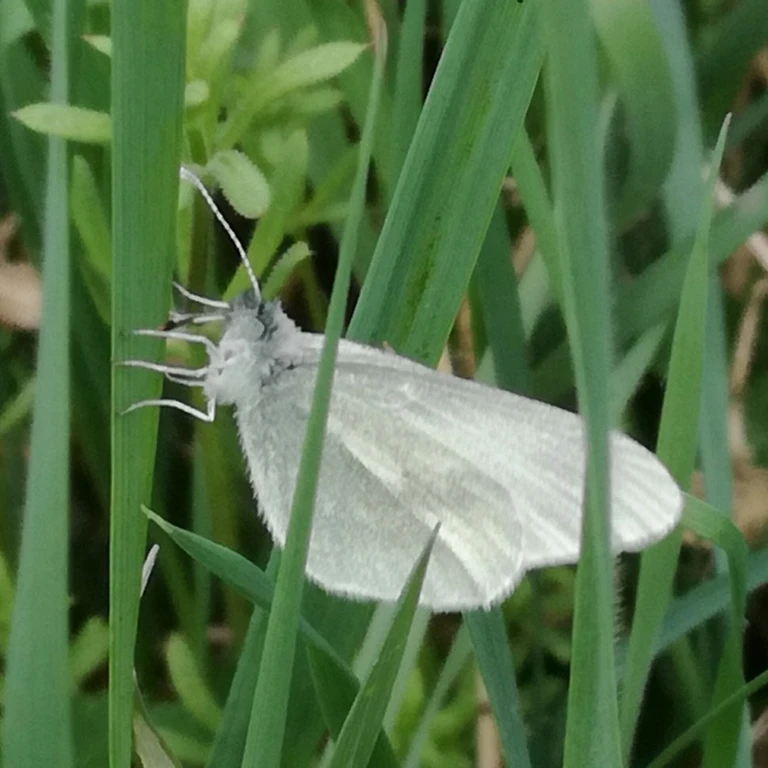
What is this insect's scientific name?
Leptidea sinapis/juvernica
